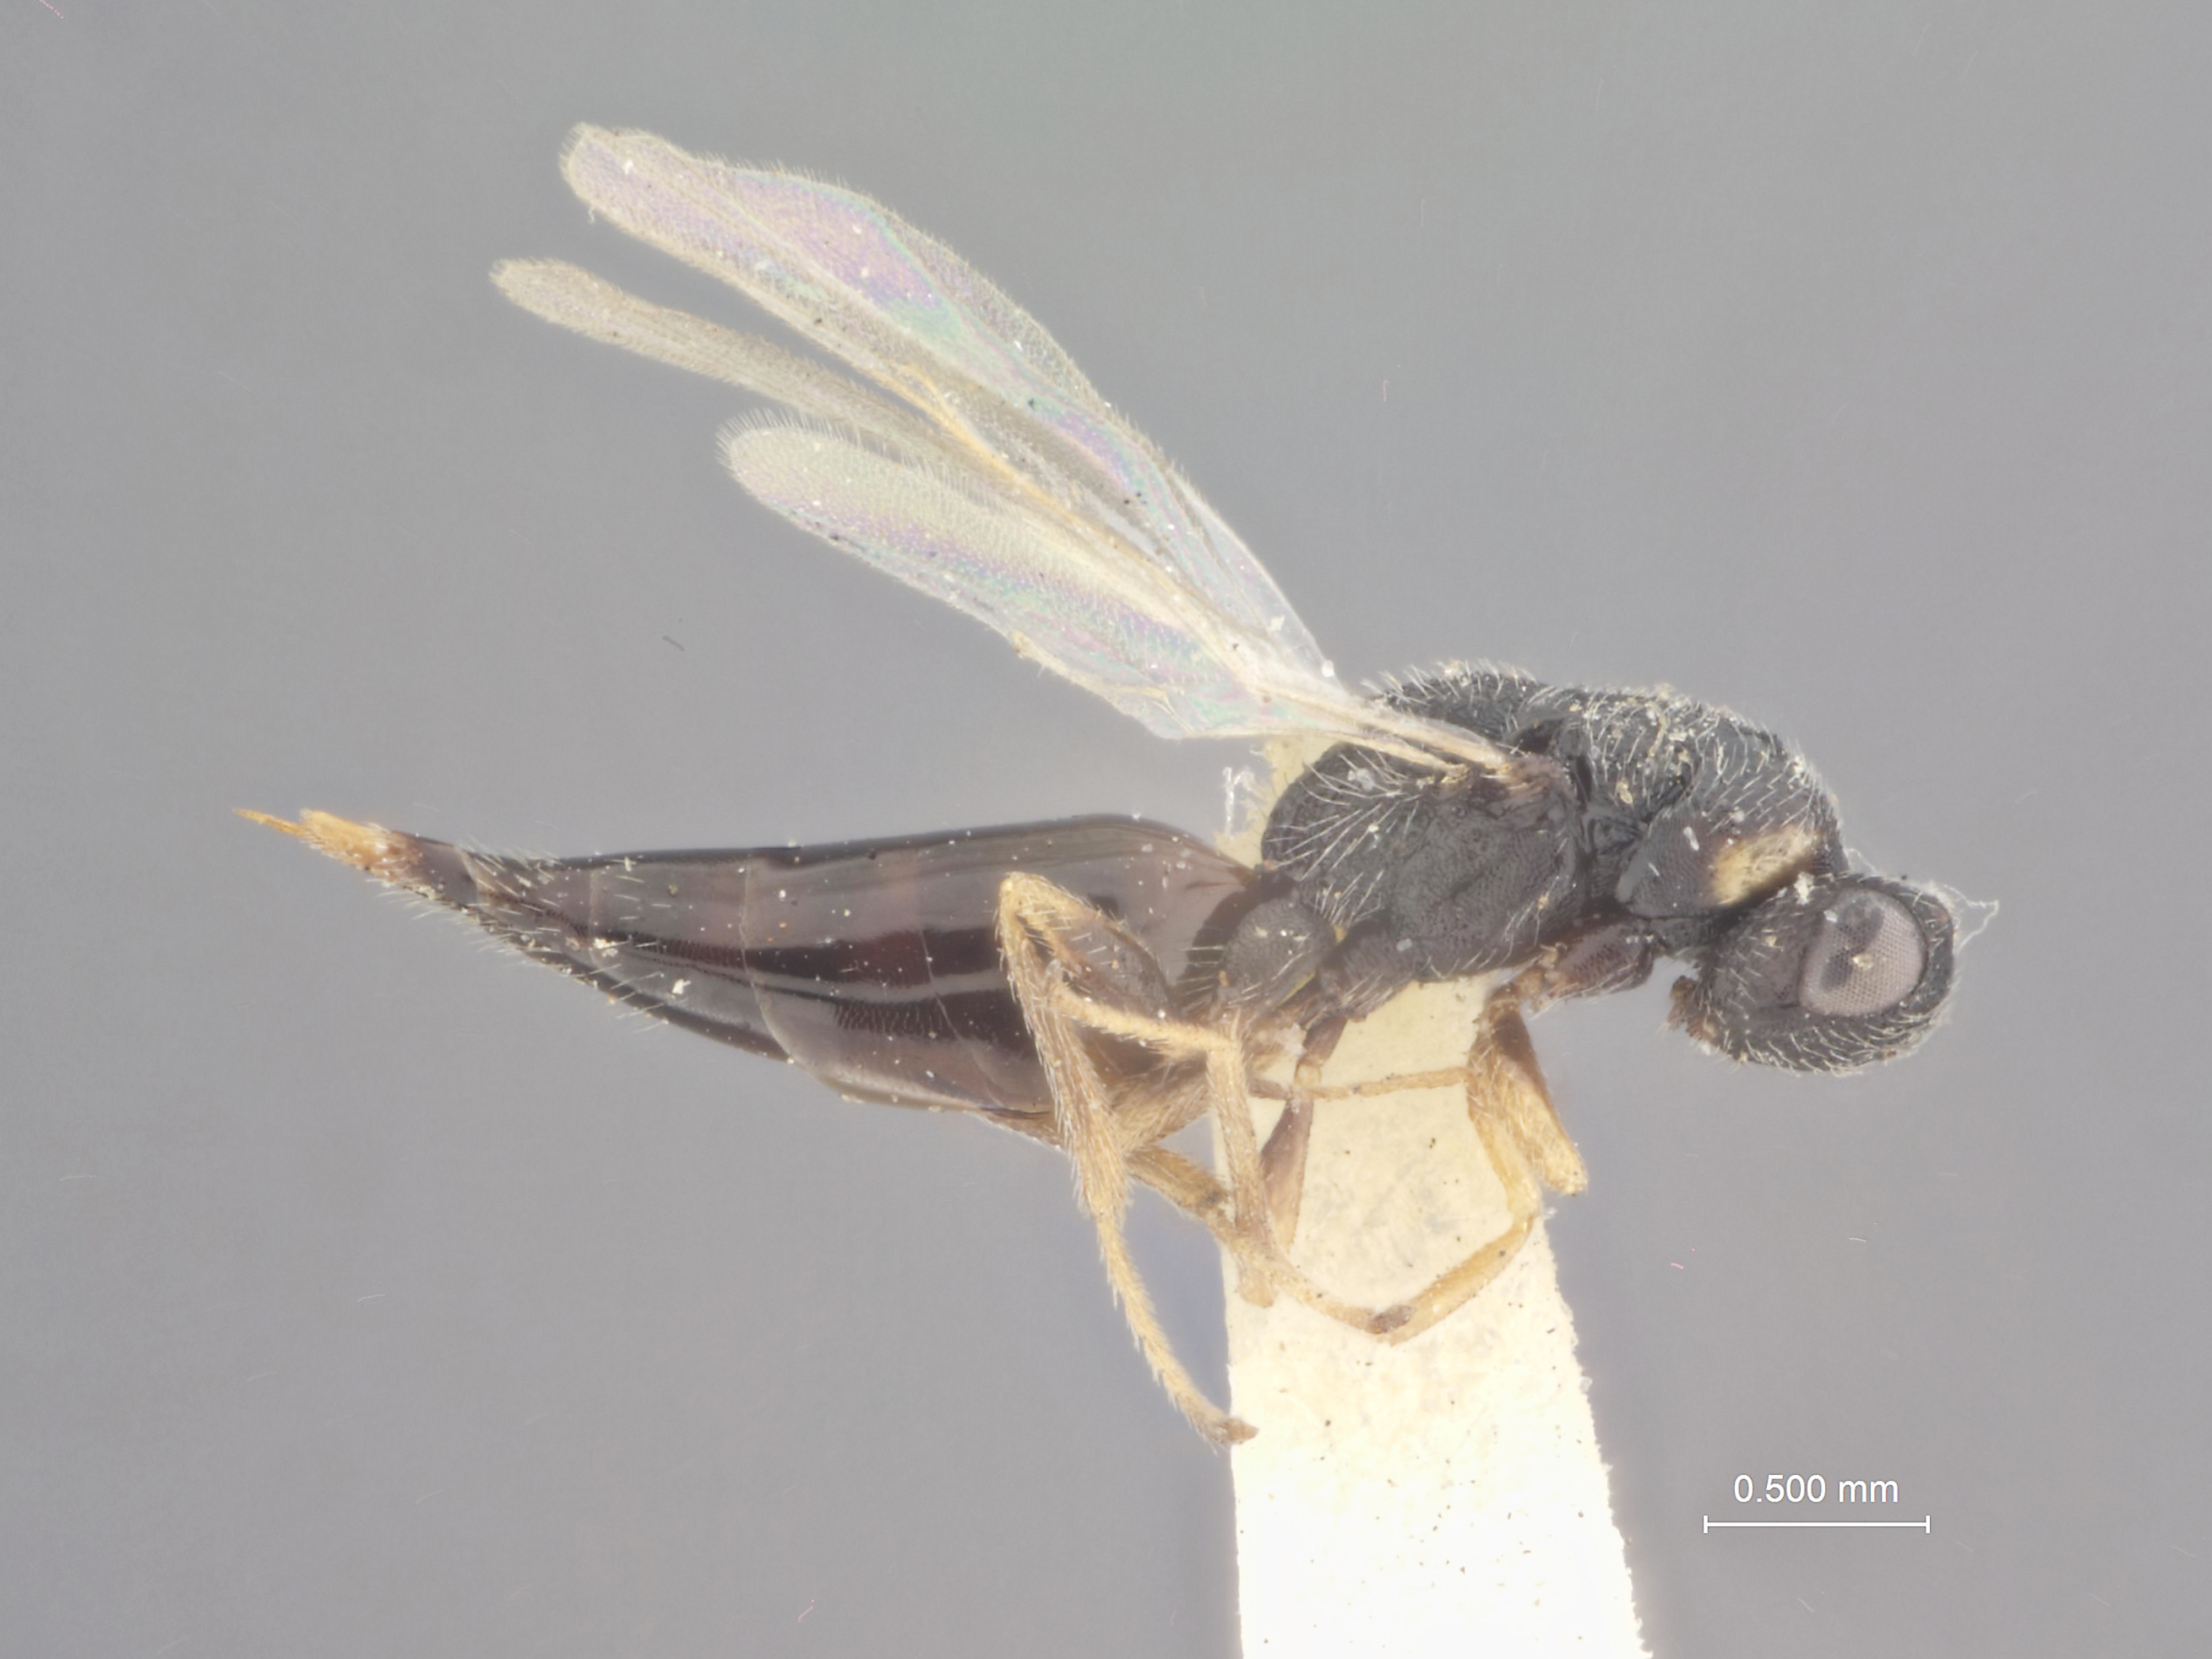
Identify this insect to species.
Harmolita festucae
